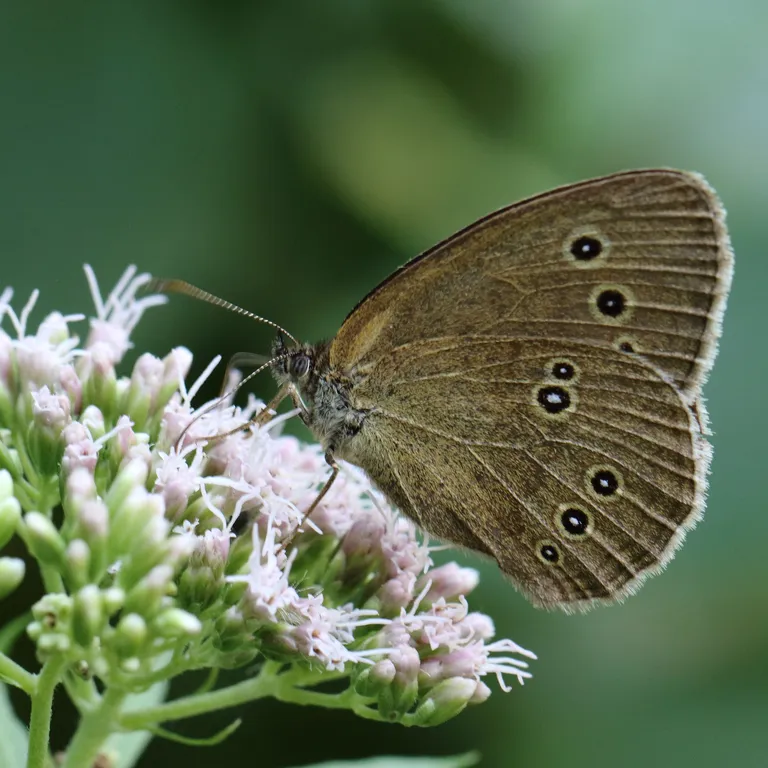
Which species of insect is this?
Aphantopus hyperantus
